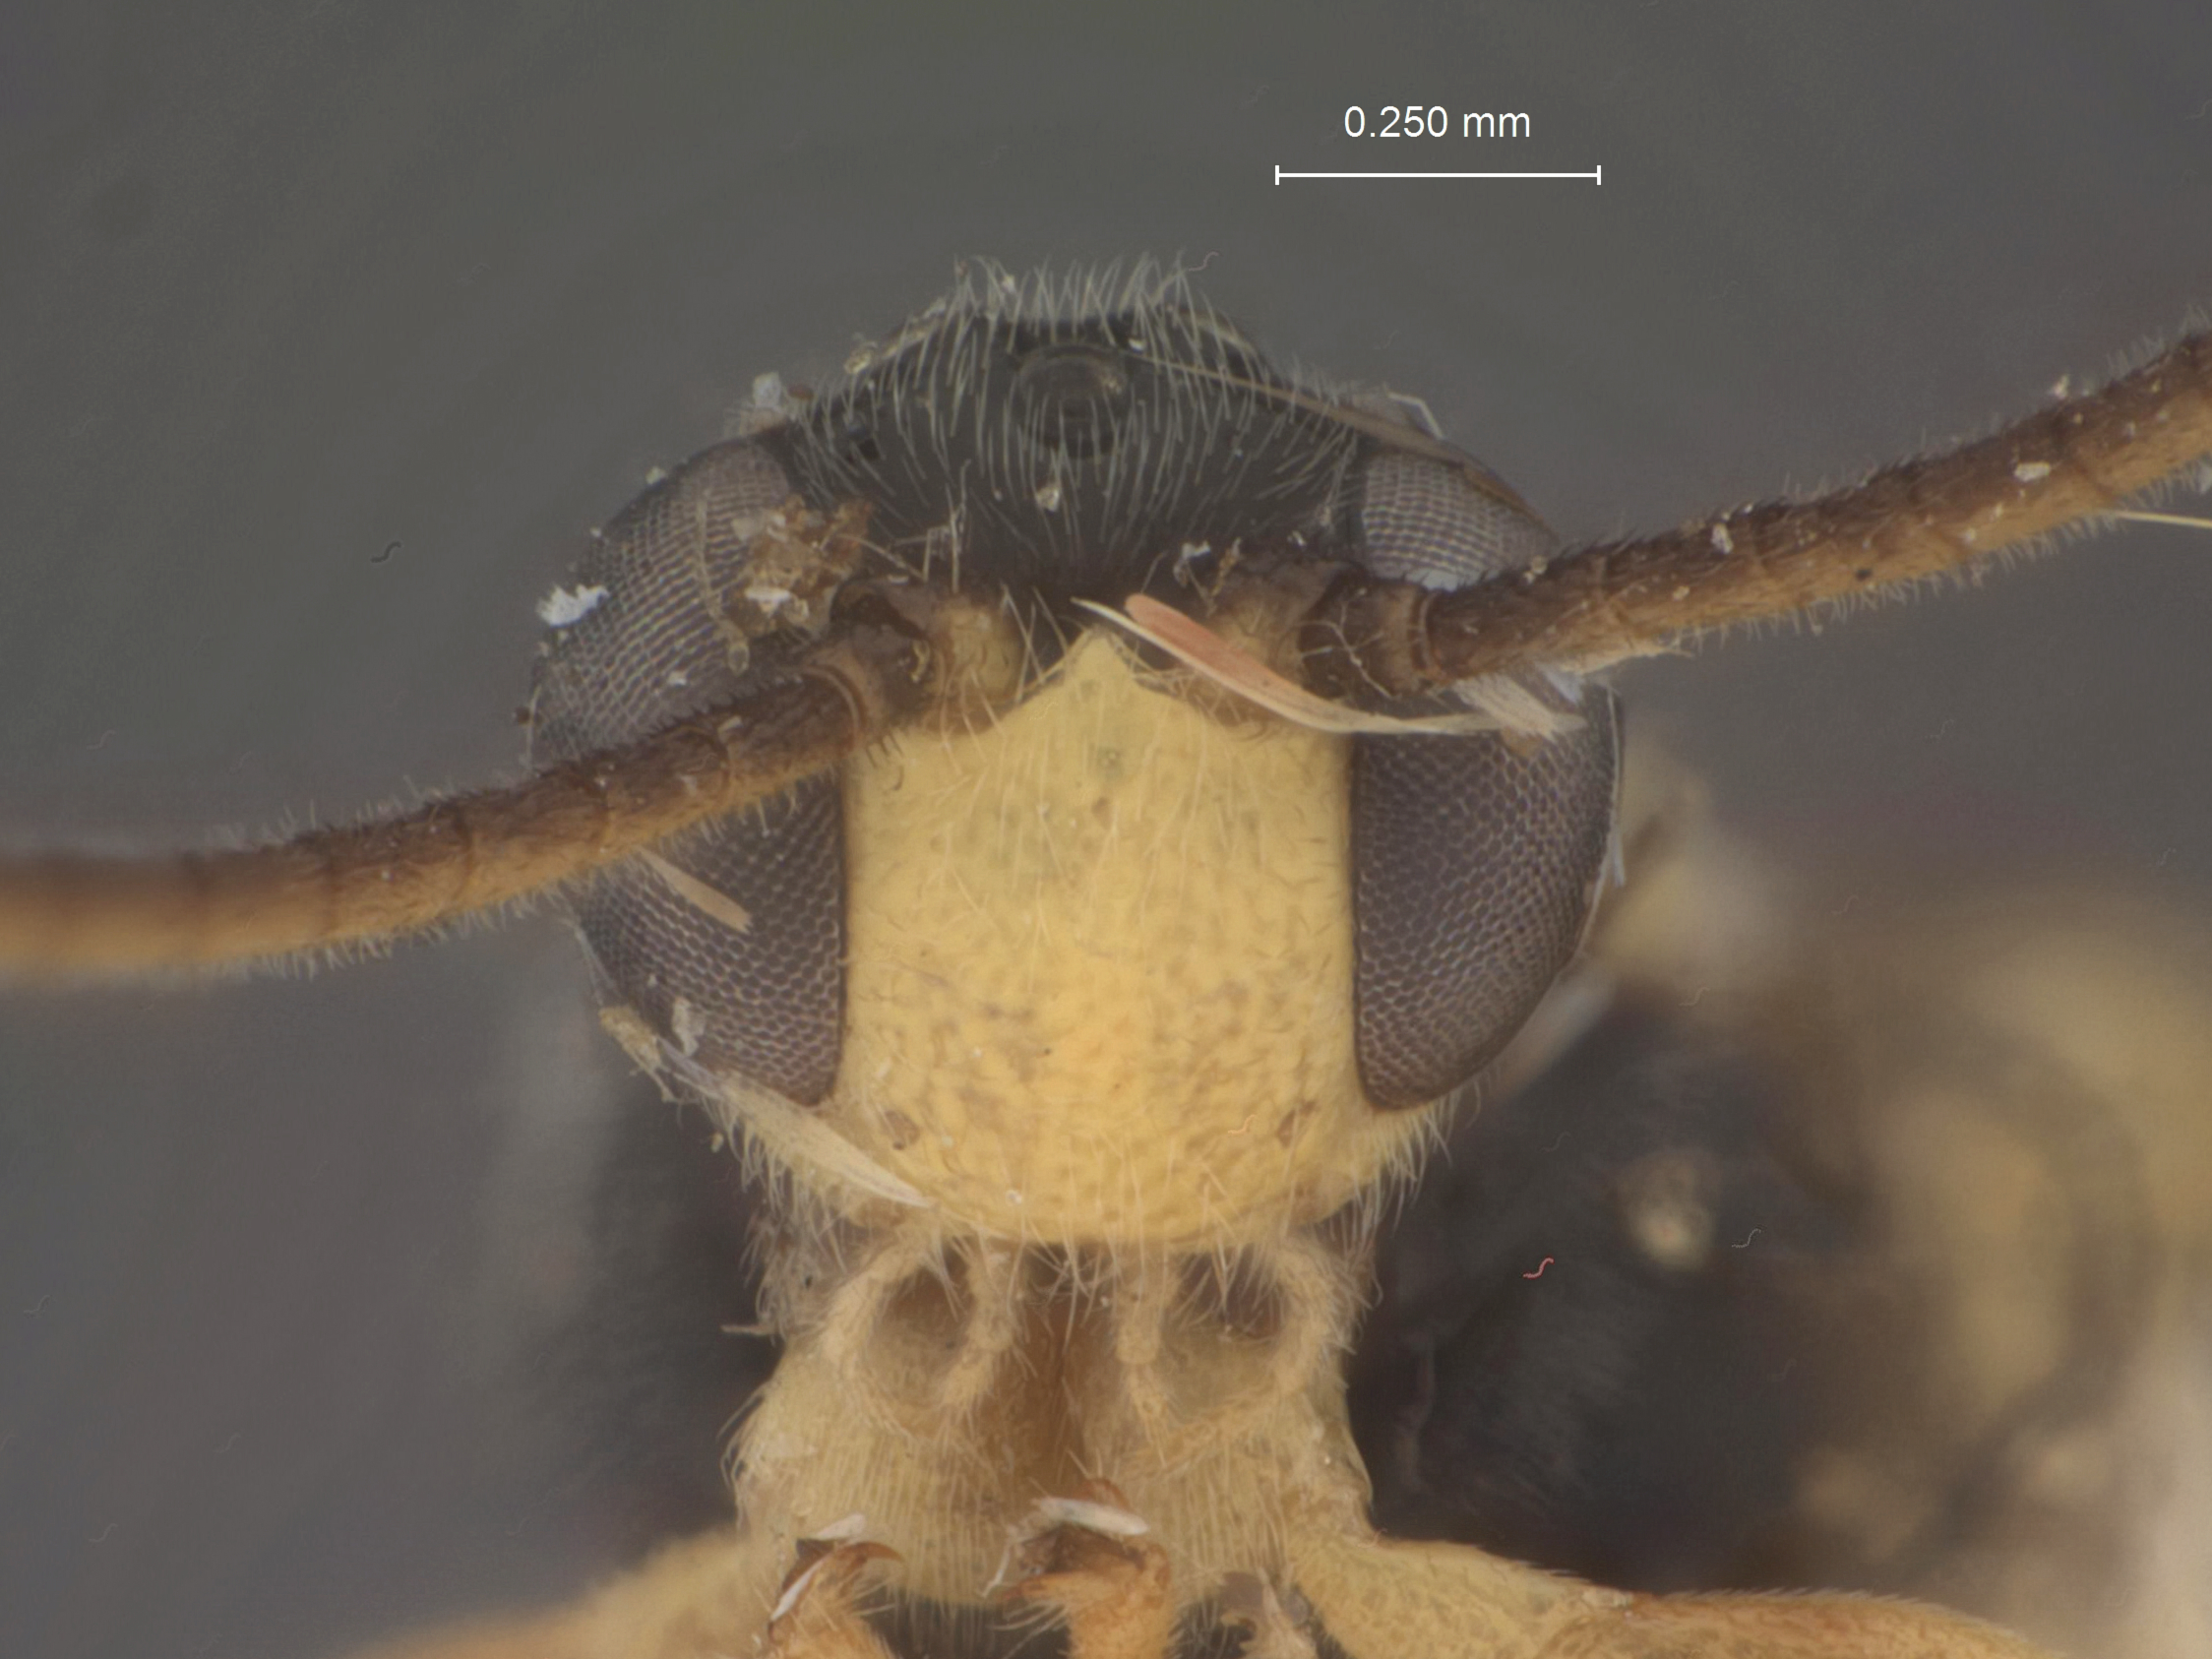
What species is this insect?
Exochus fastigatus
